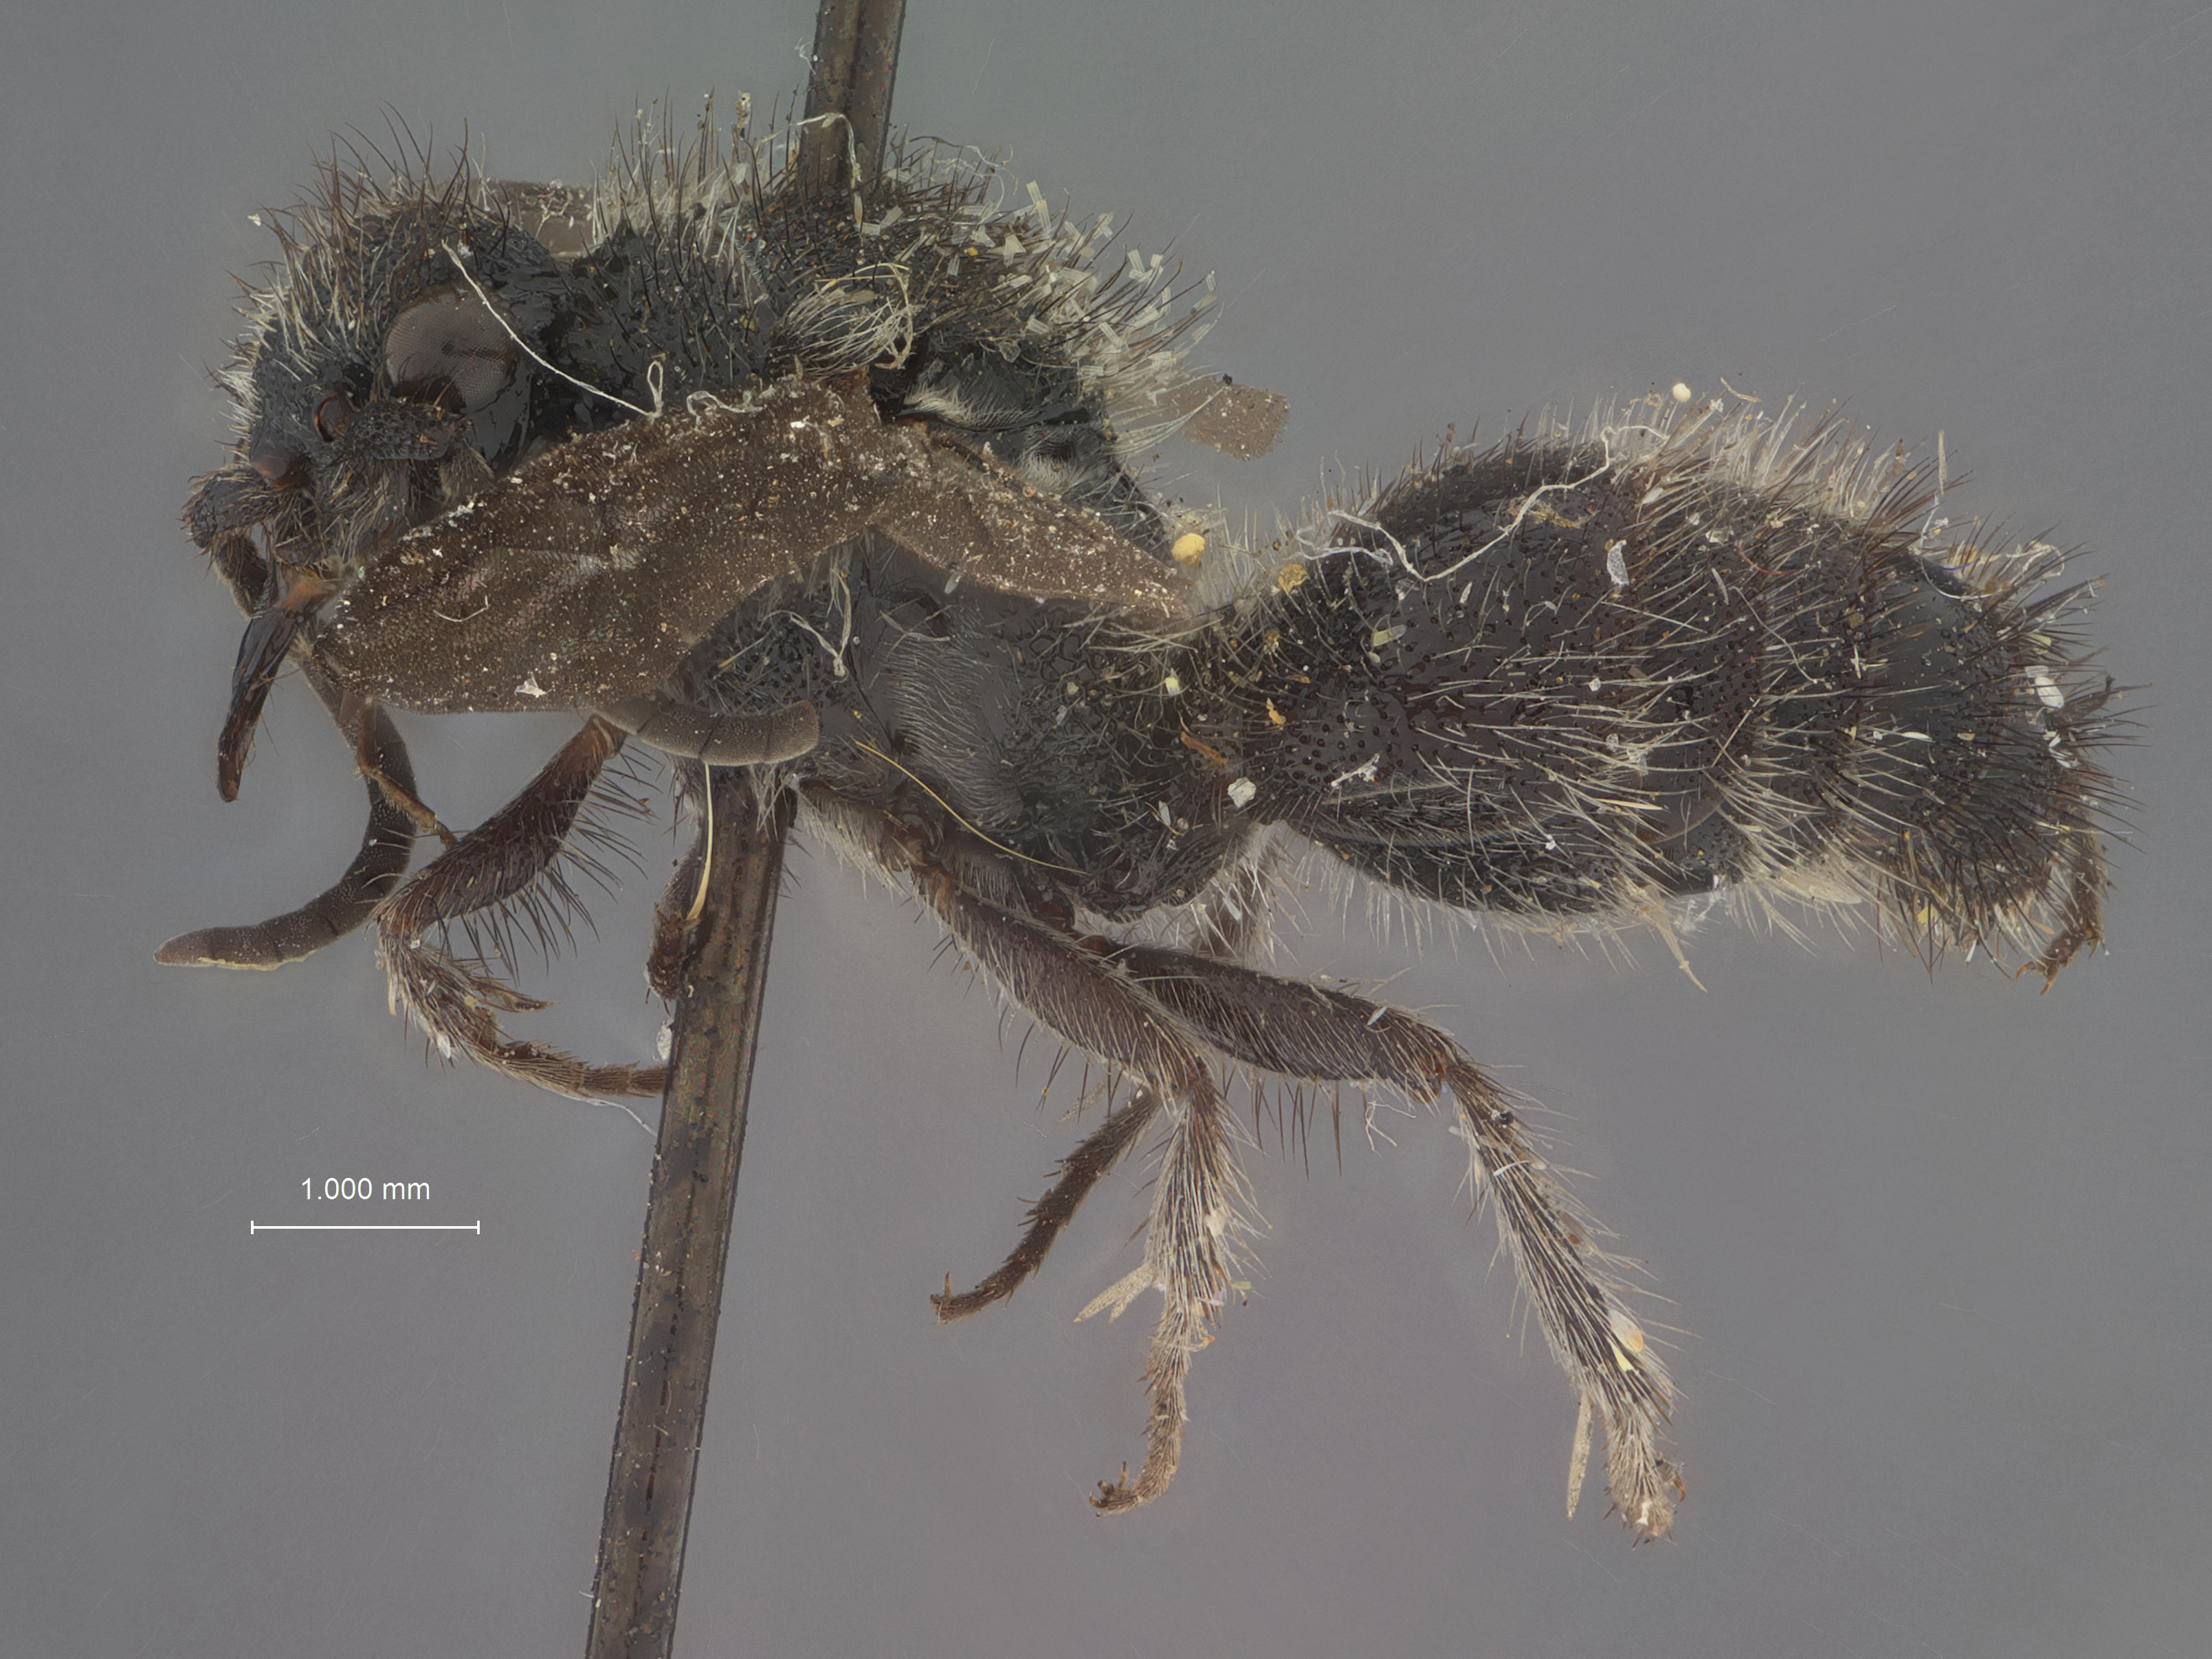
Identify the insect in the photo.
Mutilla daecki
